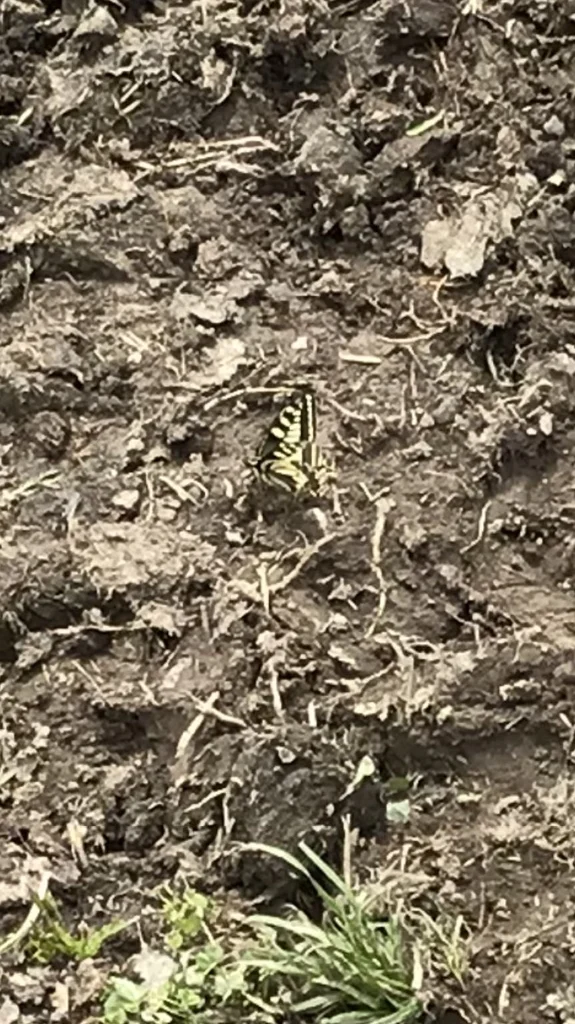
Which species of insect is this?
Papilio machaon
